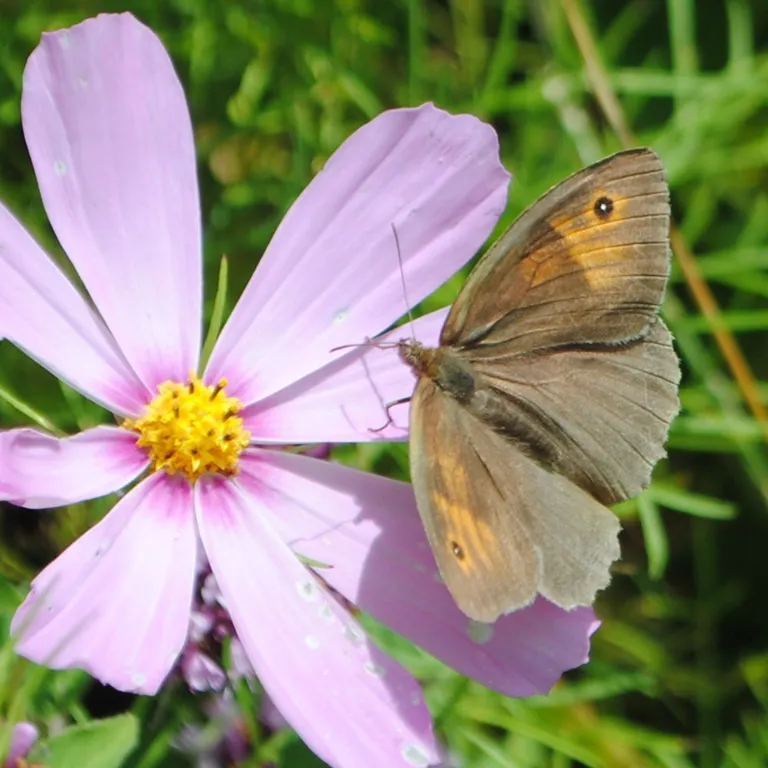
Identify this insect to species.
Maniola jurtina
